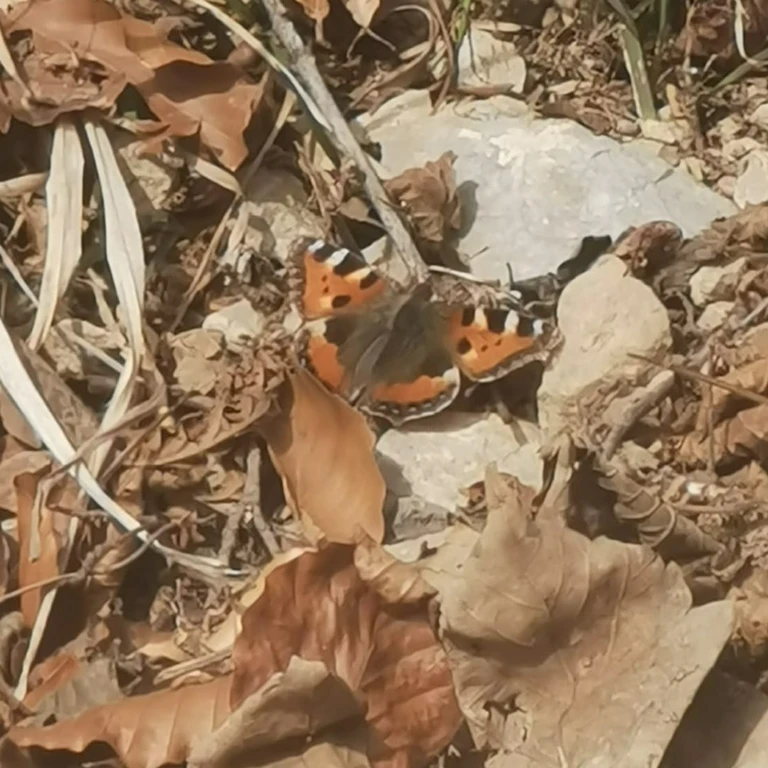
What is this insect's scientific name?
Aglais urticae
